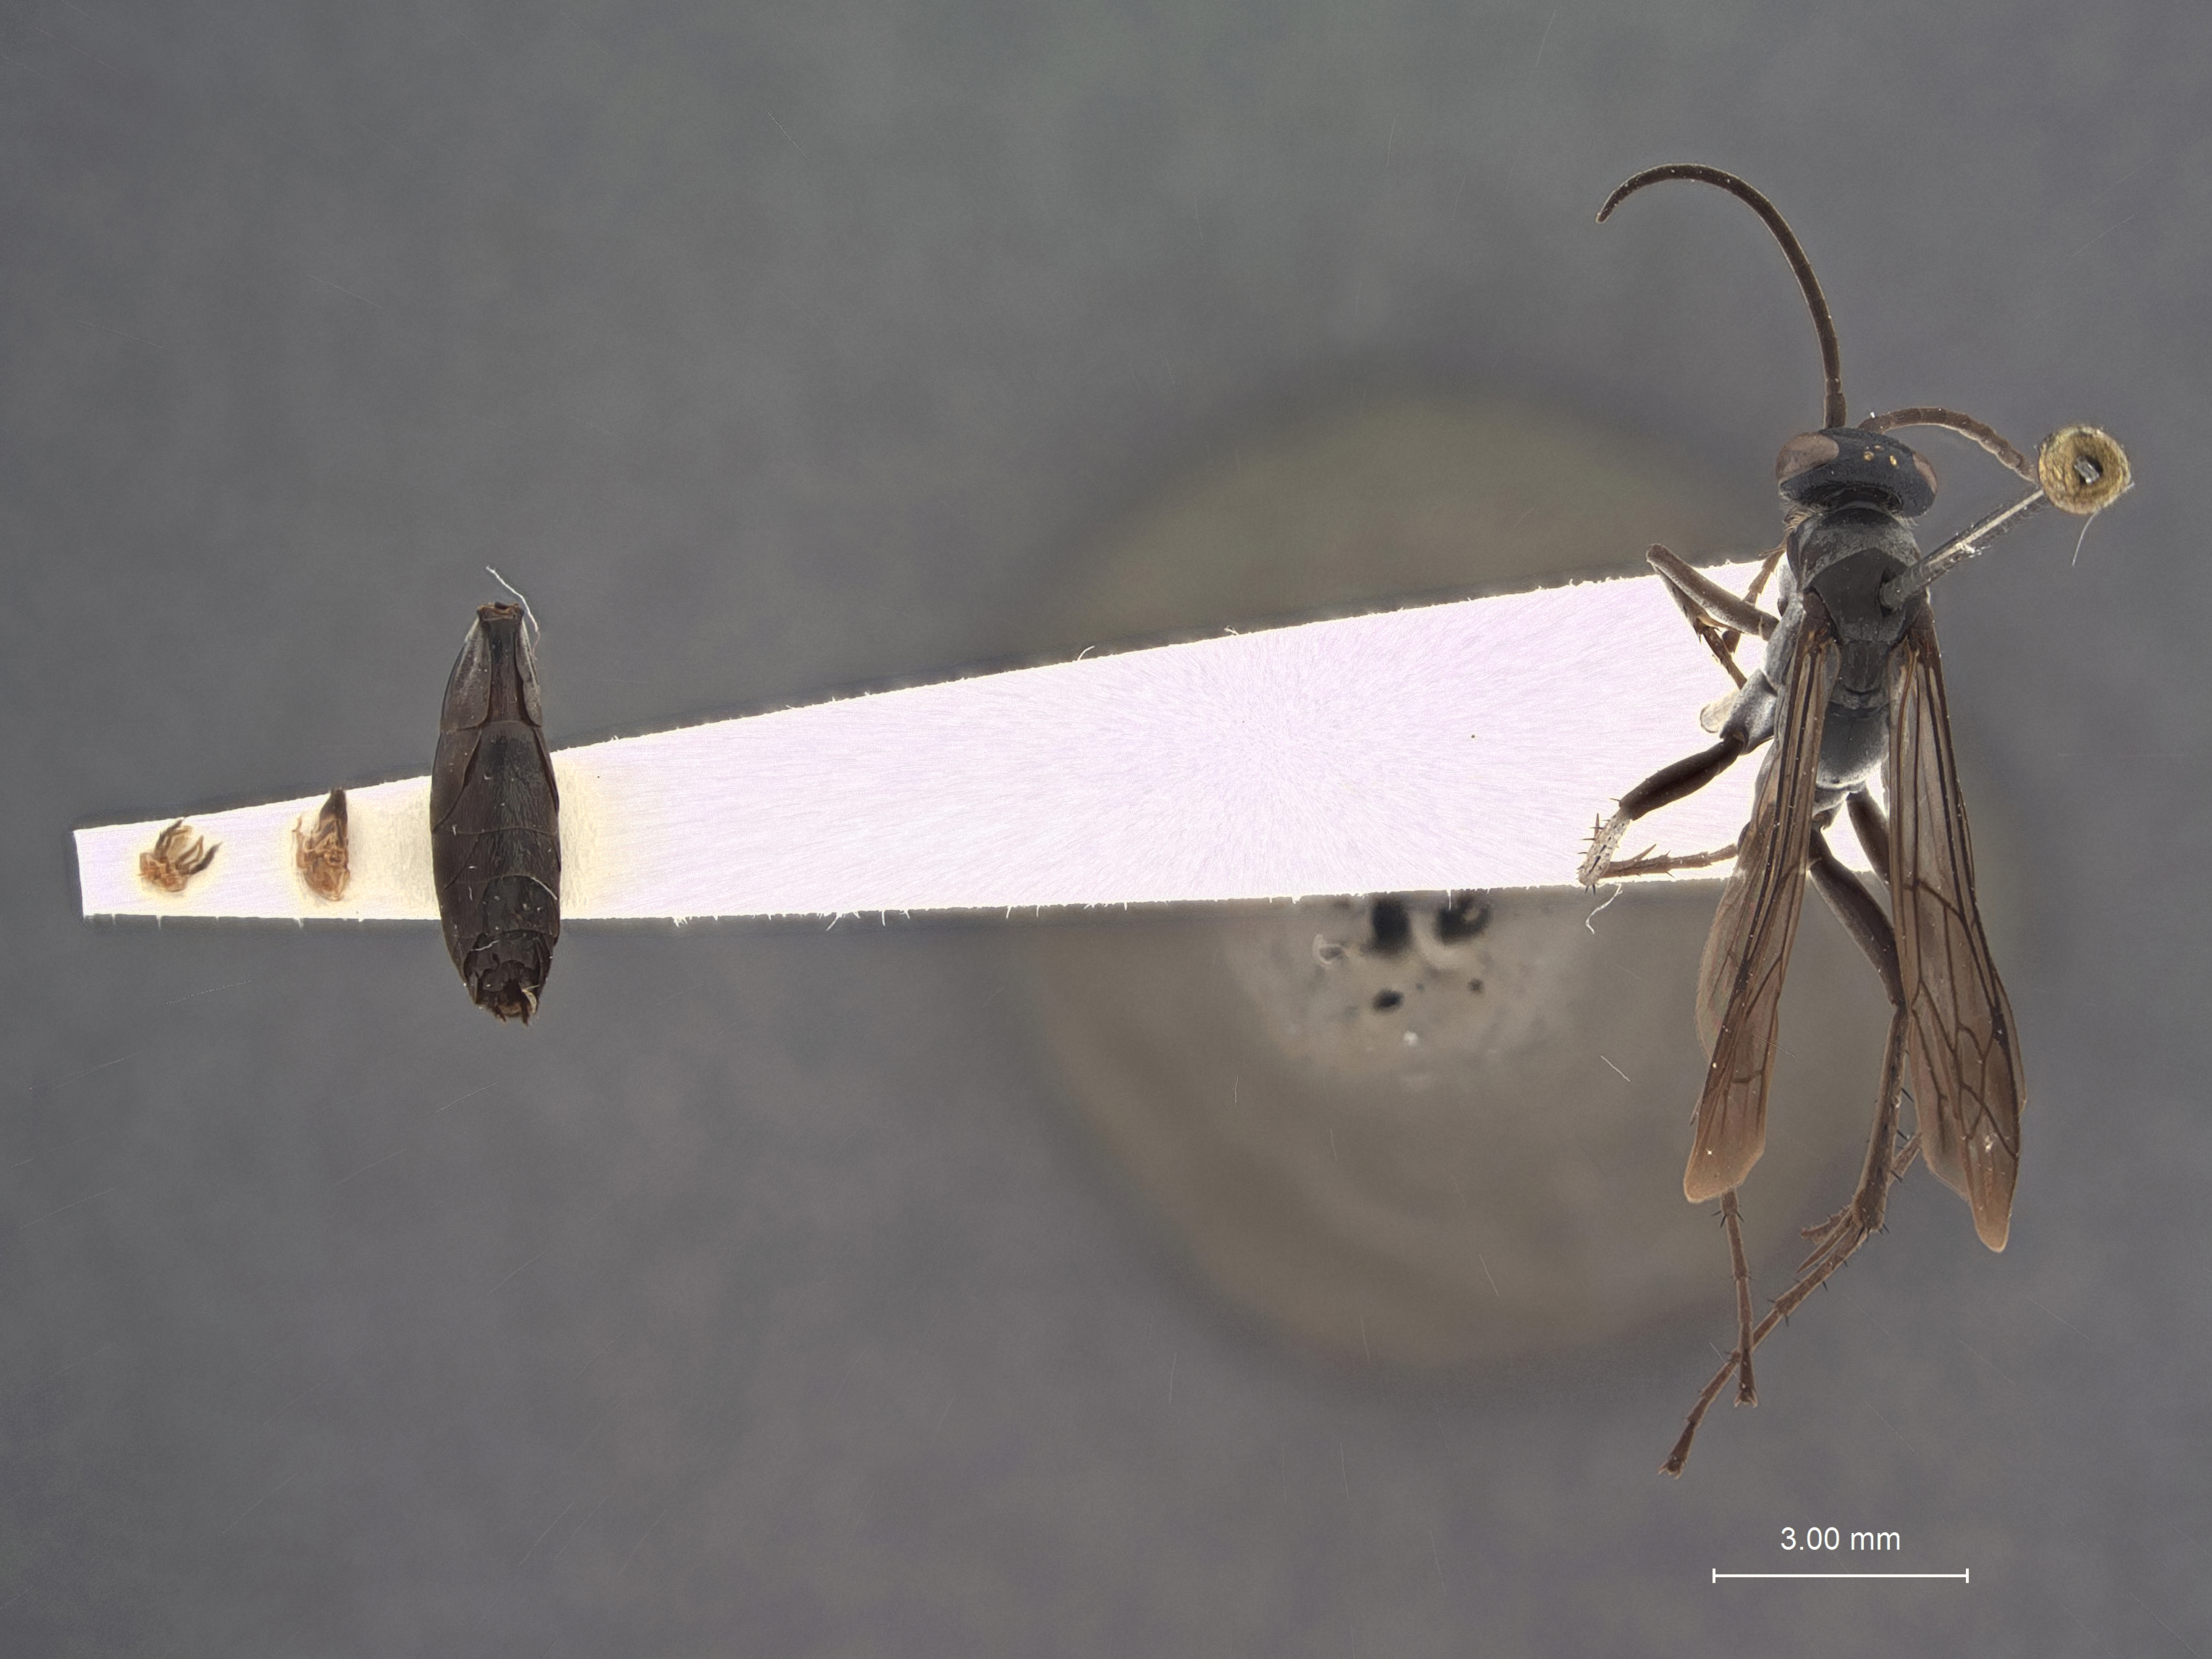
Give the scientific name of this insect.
Anoplius tsukengensis
